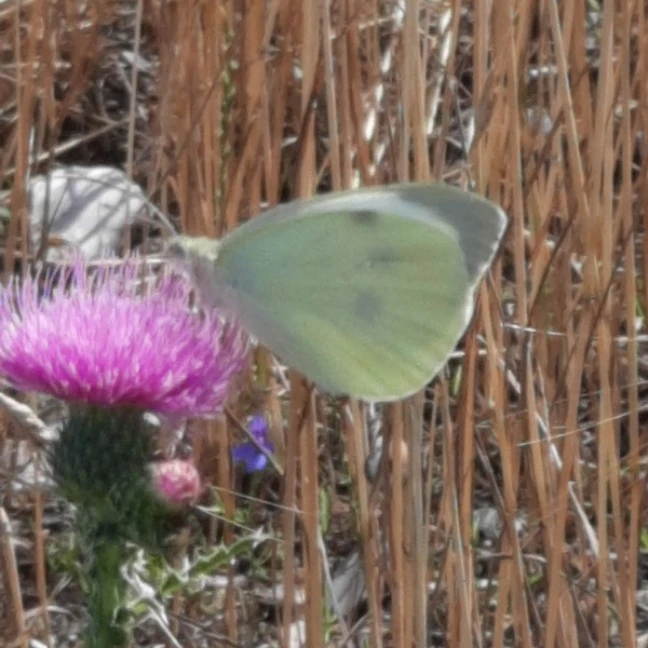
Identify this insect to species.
Pieris brassicae
